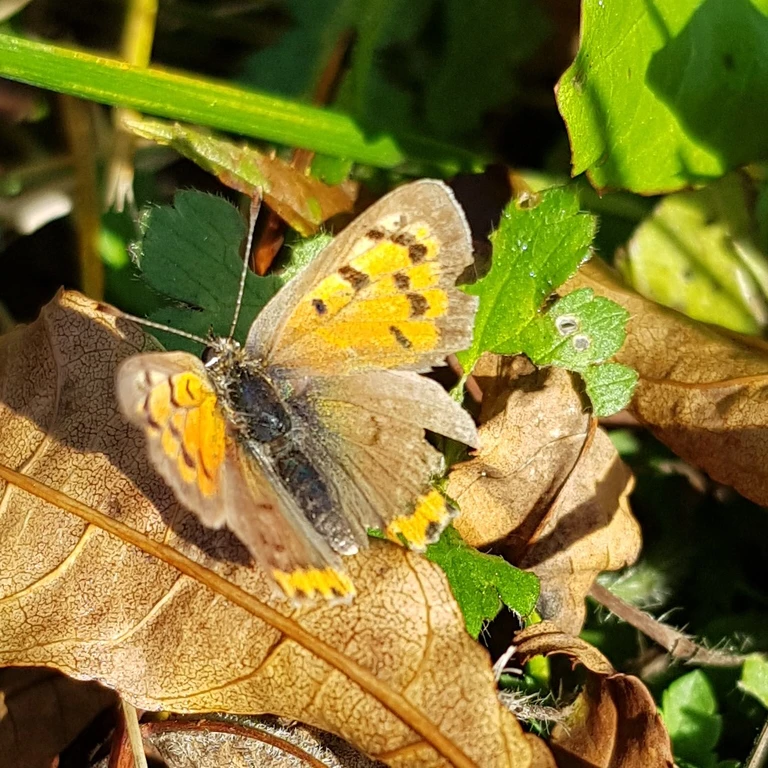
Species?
Lycaena phlaeas
